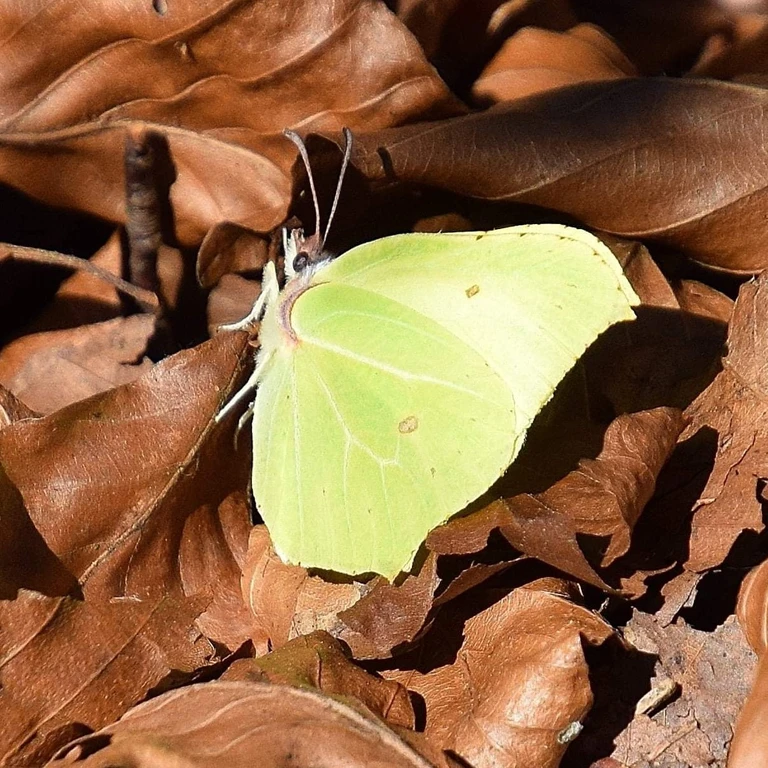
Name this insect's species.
Gonepteryx rhamni
